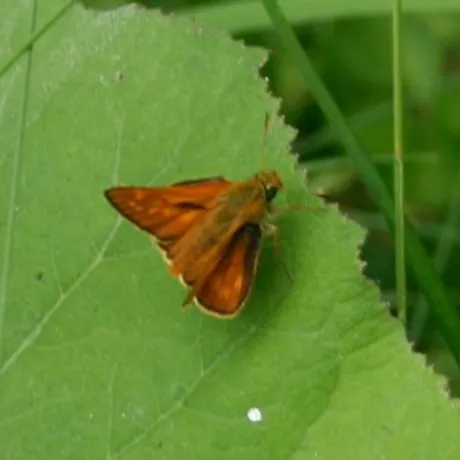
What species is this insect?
Ochlodes sylvanus (also Ochlodes venata)
